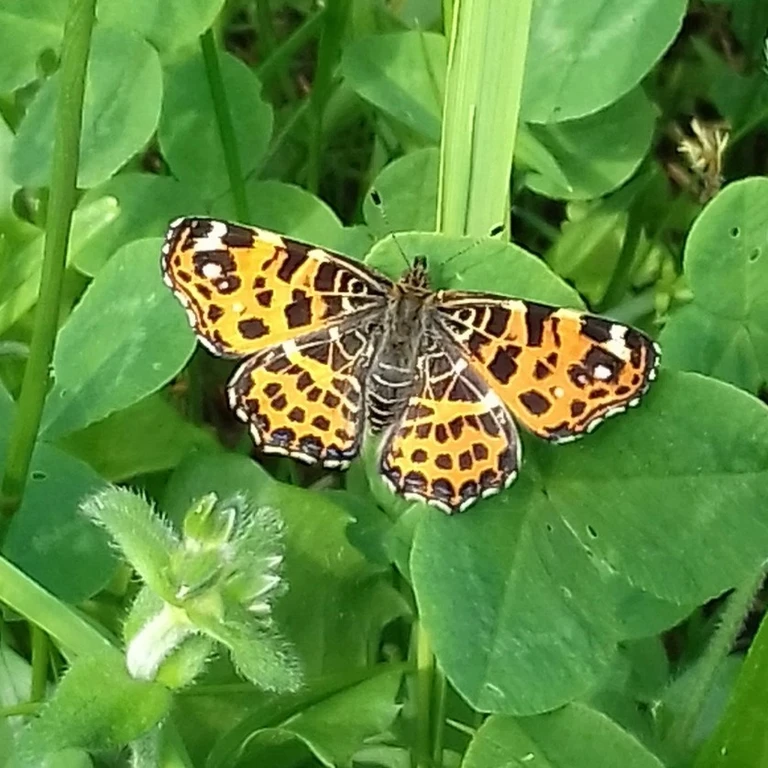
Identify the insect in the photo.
Araschnia levana
